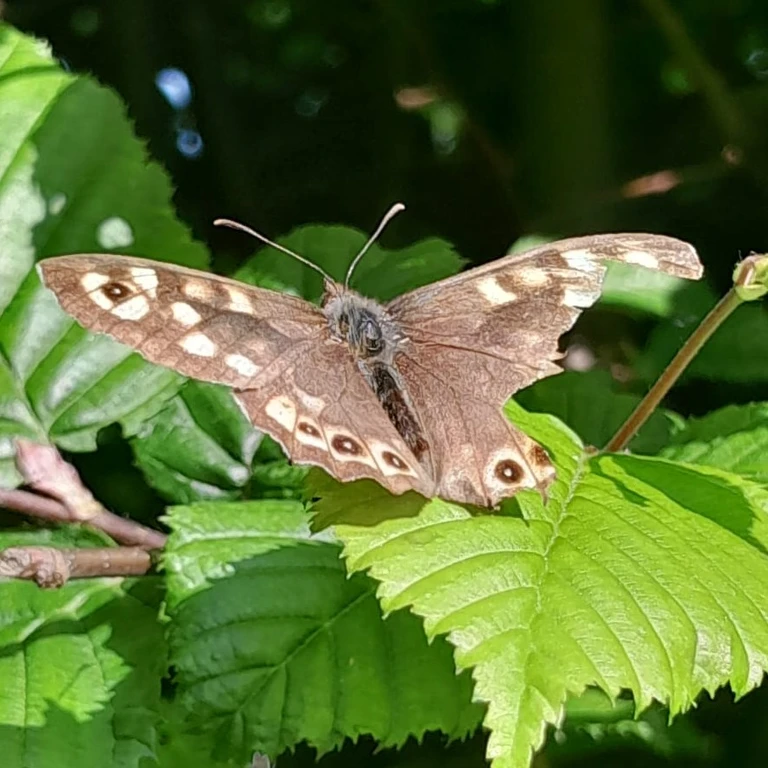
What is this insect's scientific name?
Pararge aegeria
